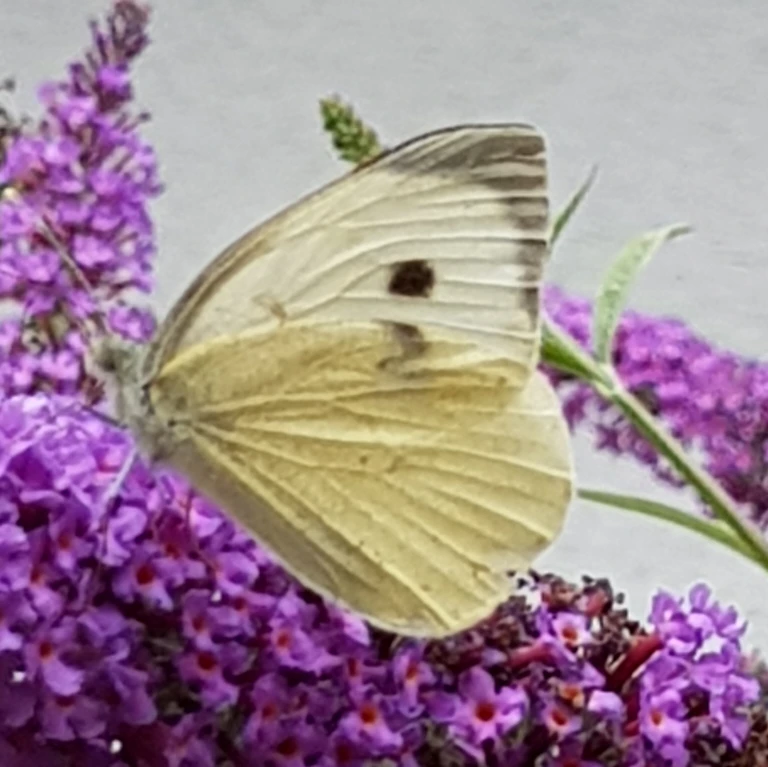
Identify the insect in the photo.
Pieris brassicae
